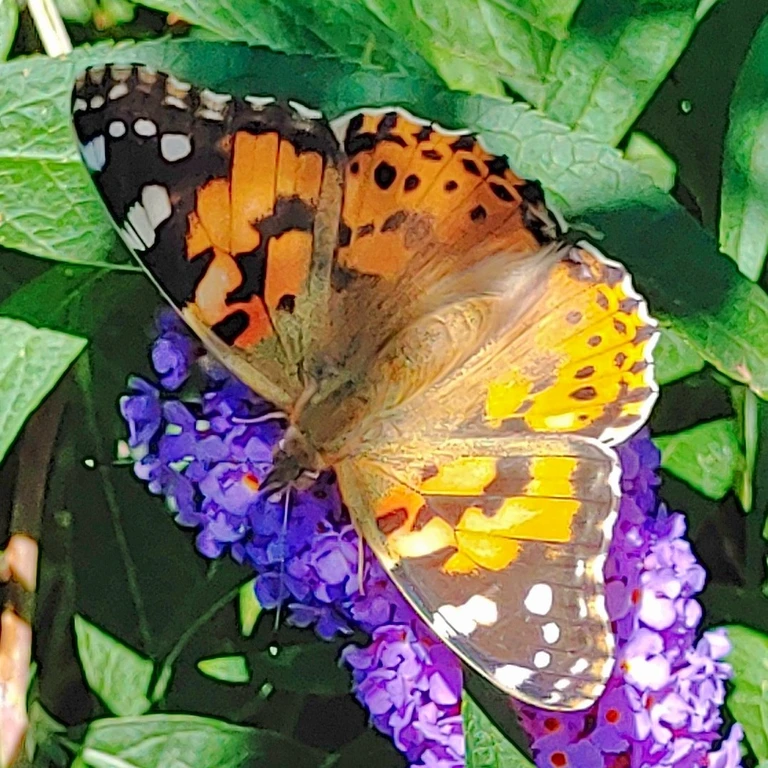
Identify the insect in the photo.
Vanessa cardui
